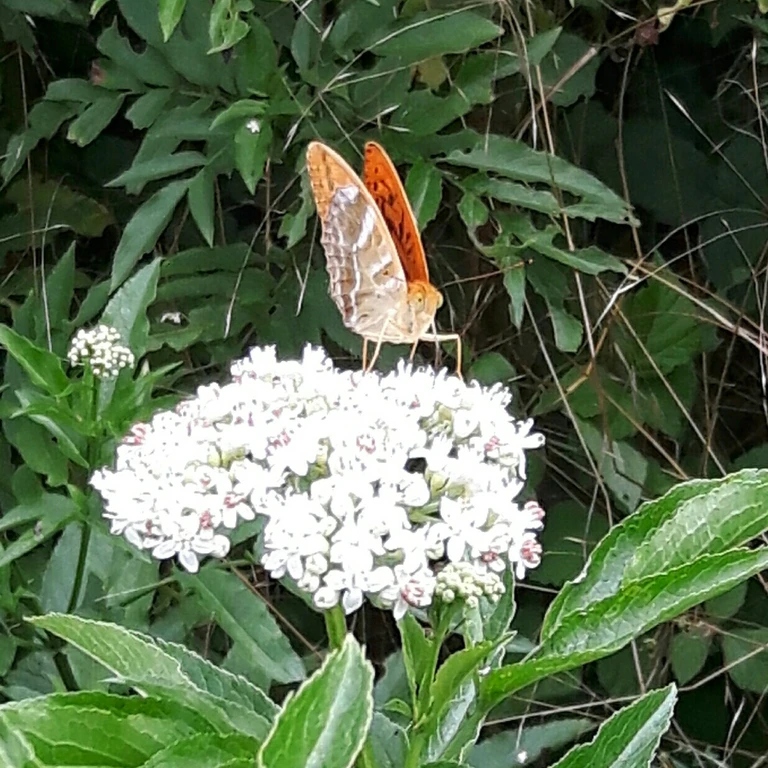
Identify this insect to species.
Argynnis paphia
